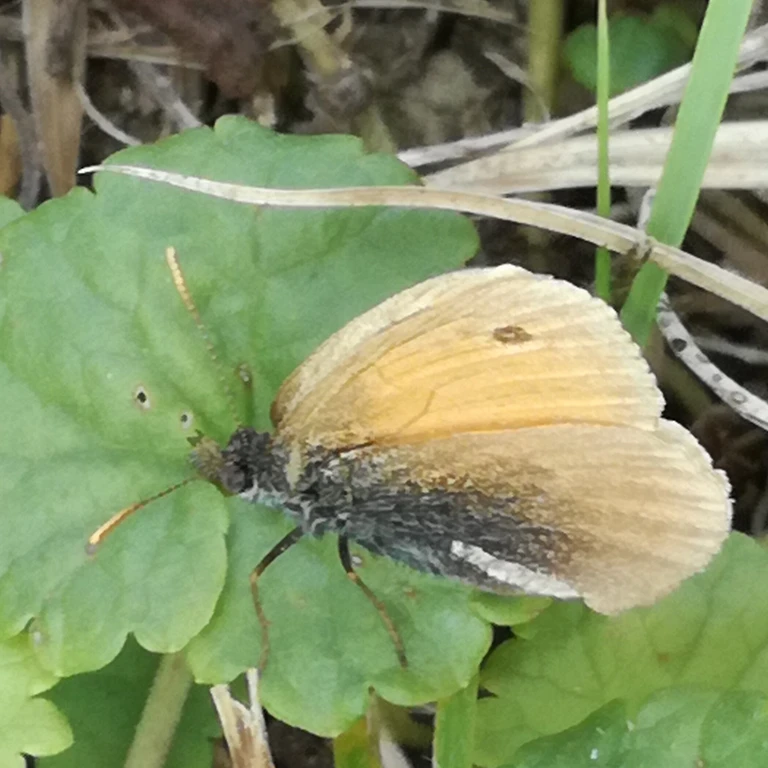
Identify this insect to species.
Coenonympha pamphilus
